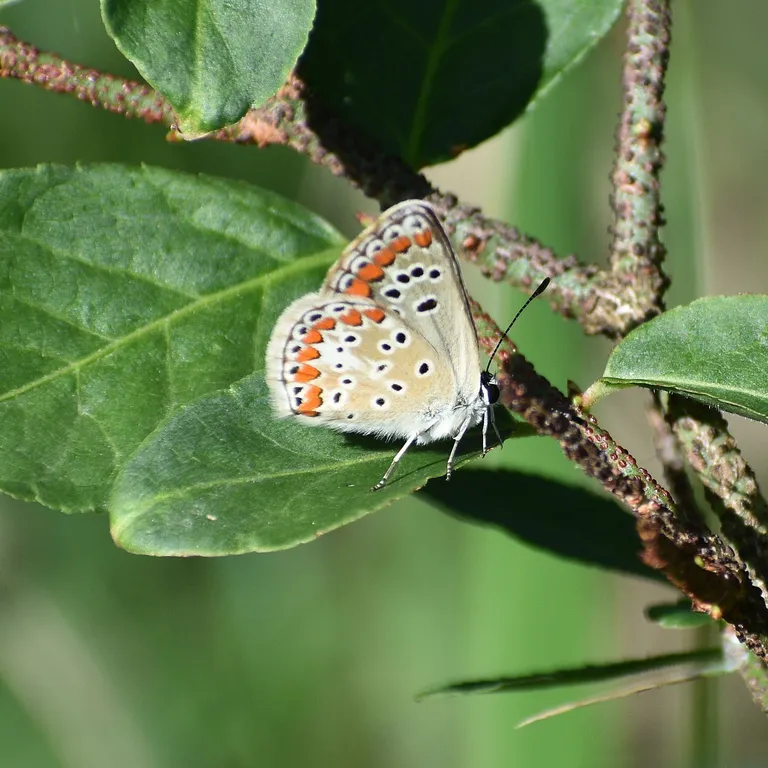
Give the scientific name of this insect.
Aricia agestis/artaxerxes
